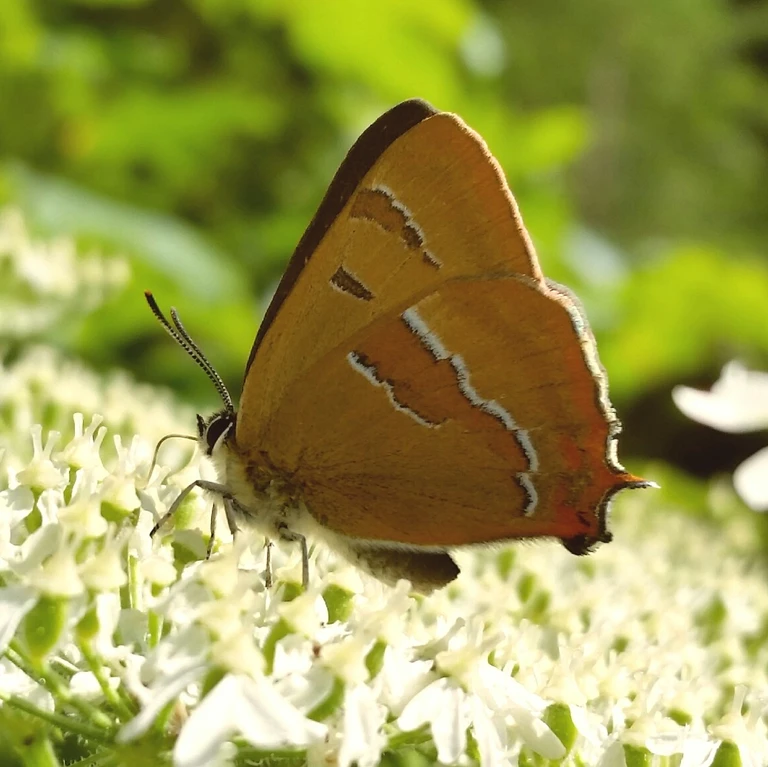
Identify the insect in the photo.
Thecla betulae
